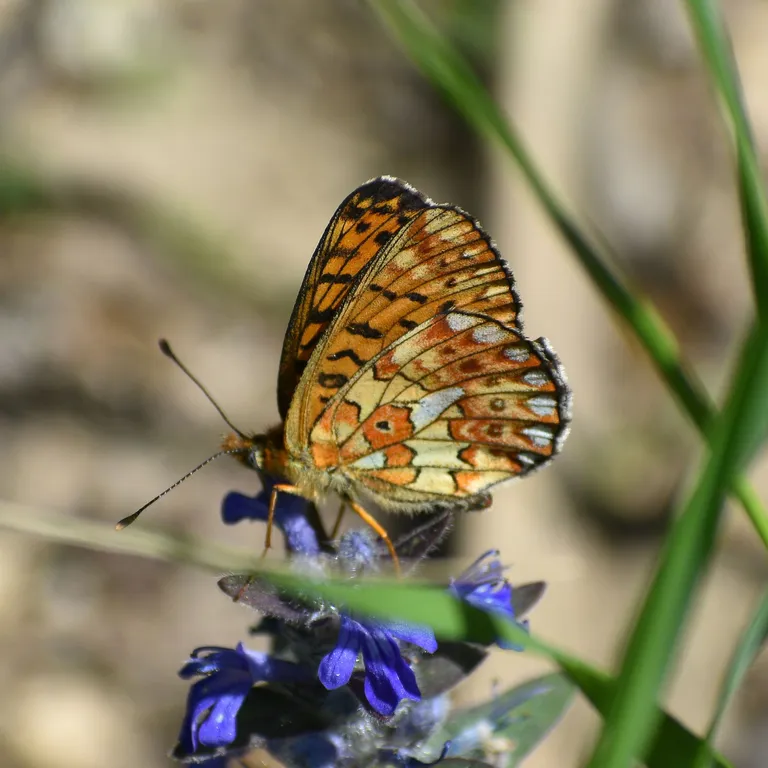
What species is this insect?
Boloria euphrosyne (also Clossiana euphrosyne)
